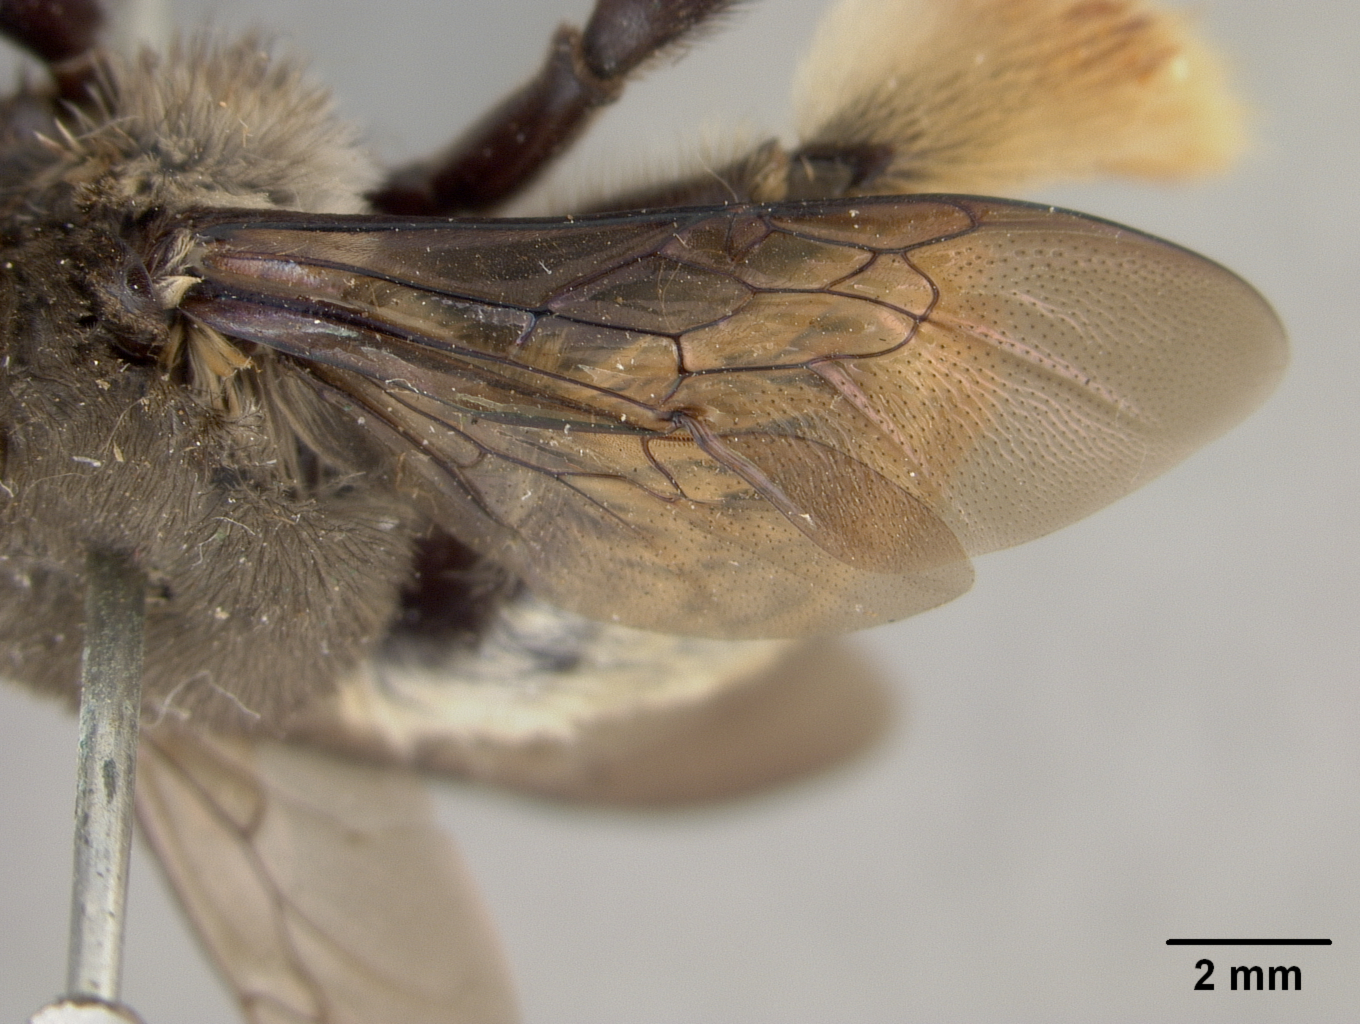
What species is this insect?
Centris chlorura
